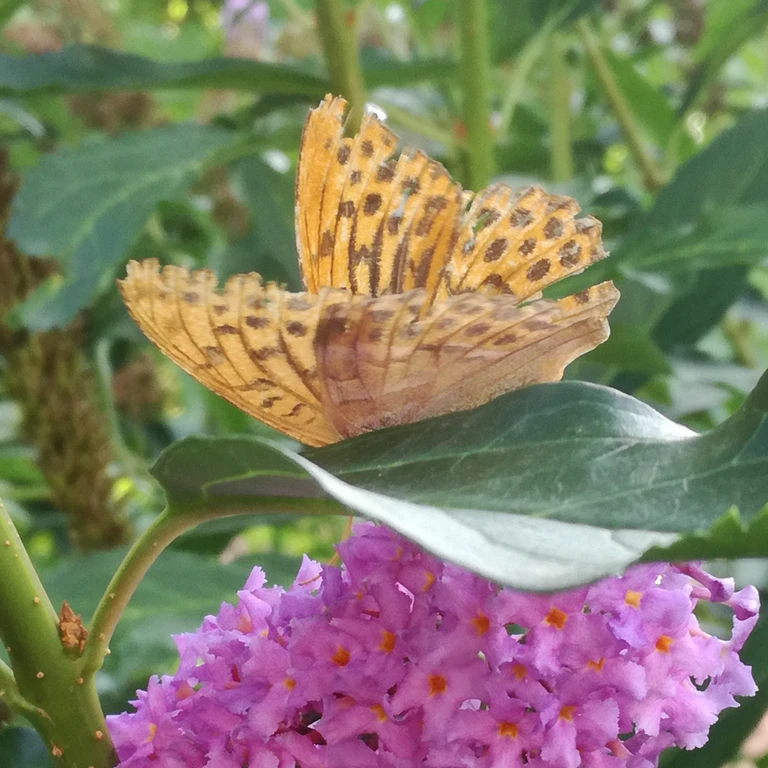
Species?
Argynnis paphia
